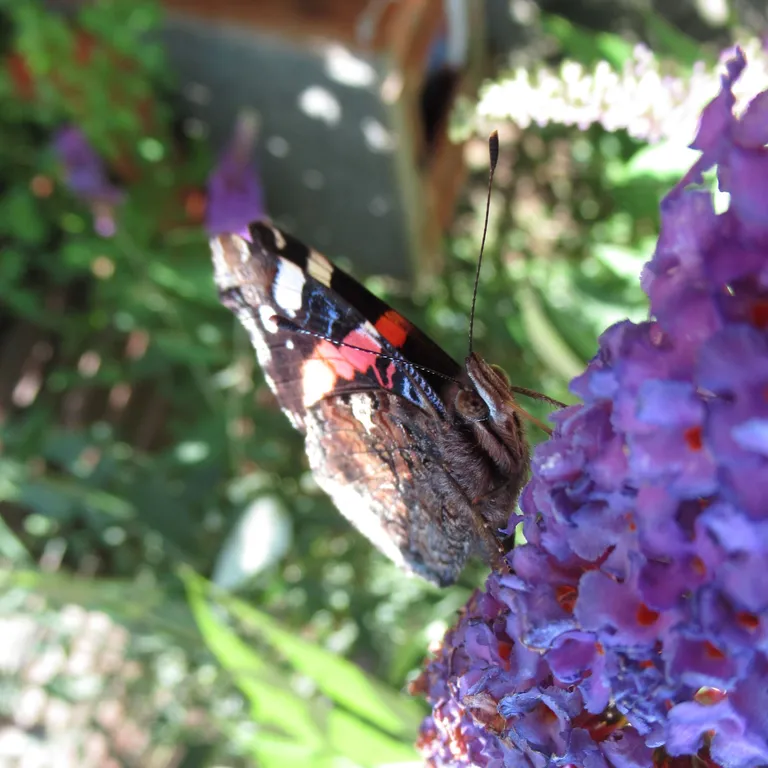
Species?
Vanessa atalanta
